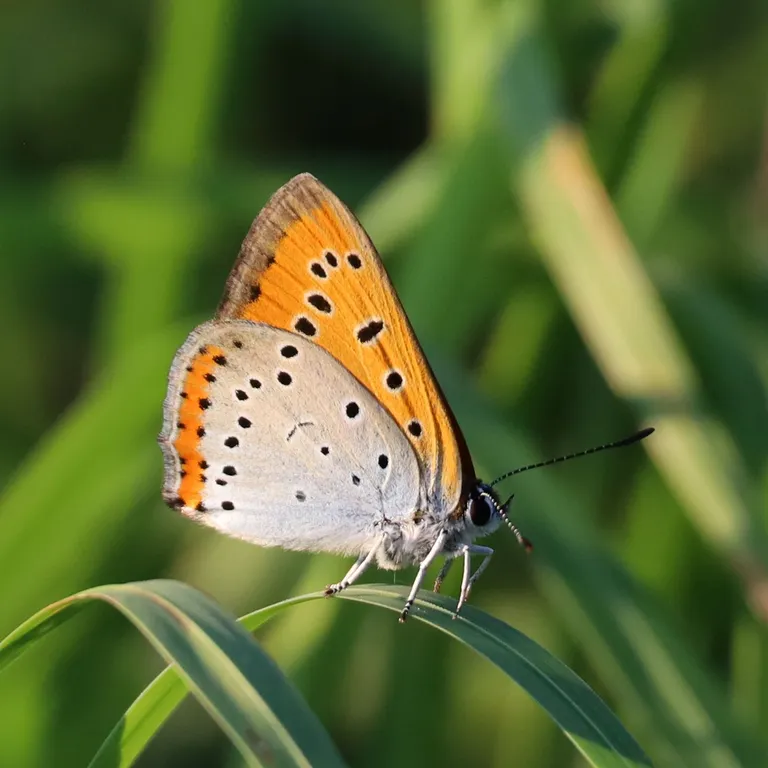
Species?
Lycaena dispar
